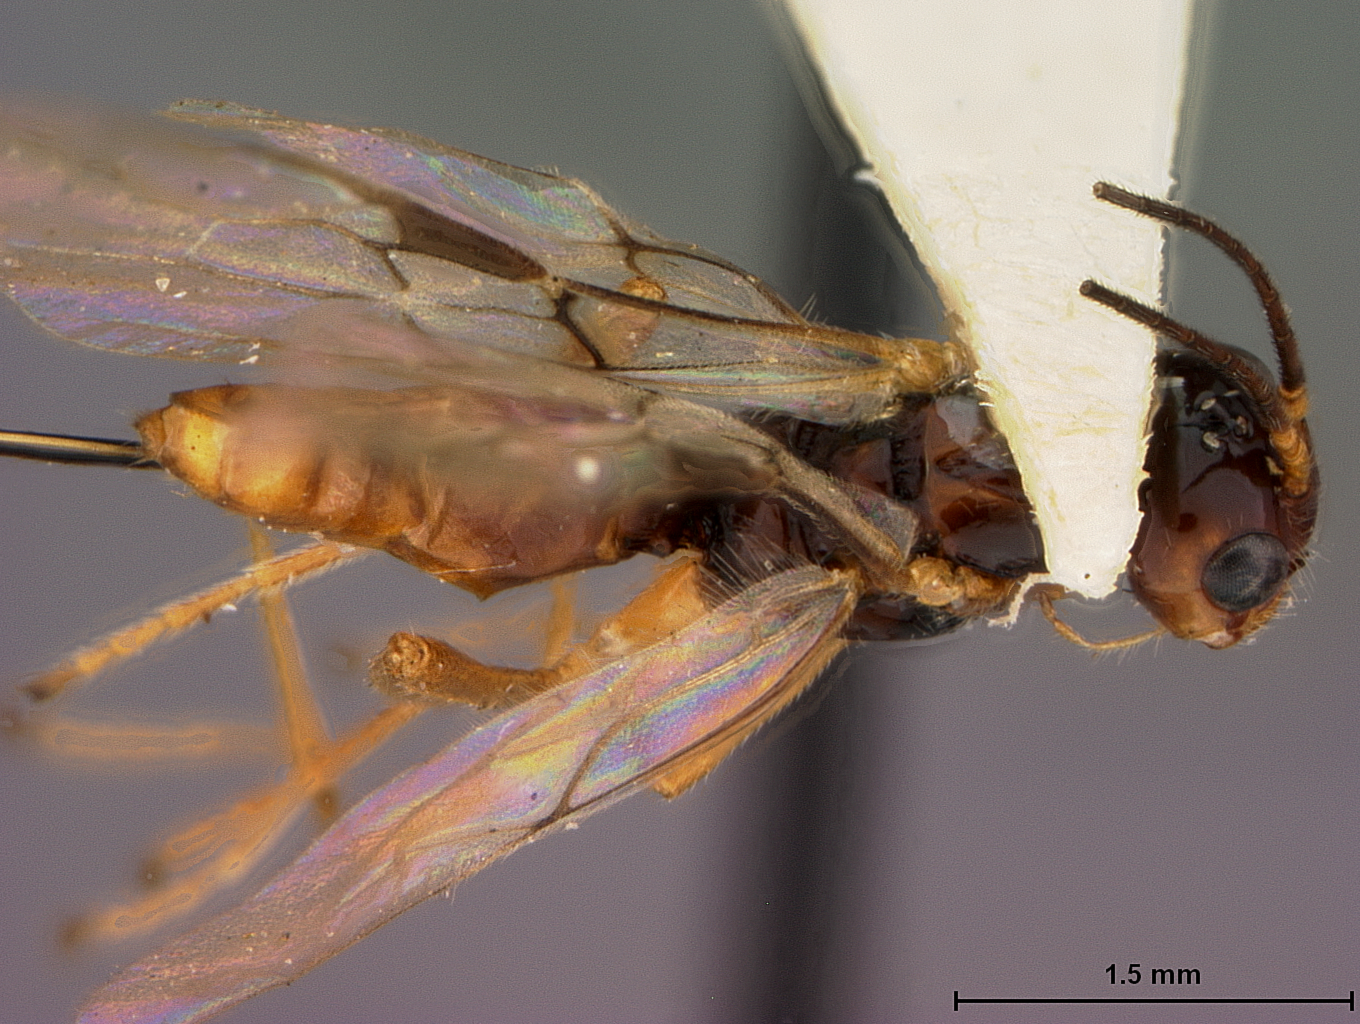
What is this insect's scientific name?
Phaenocarpa notaulica
